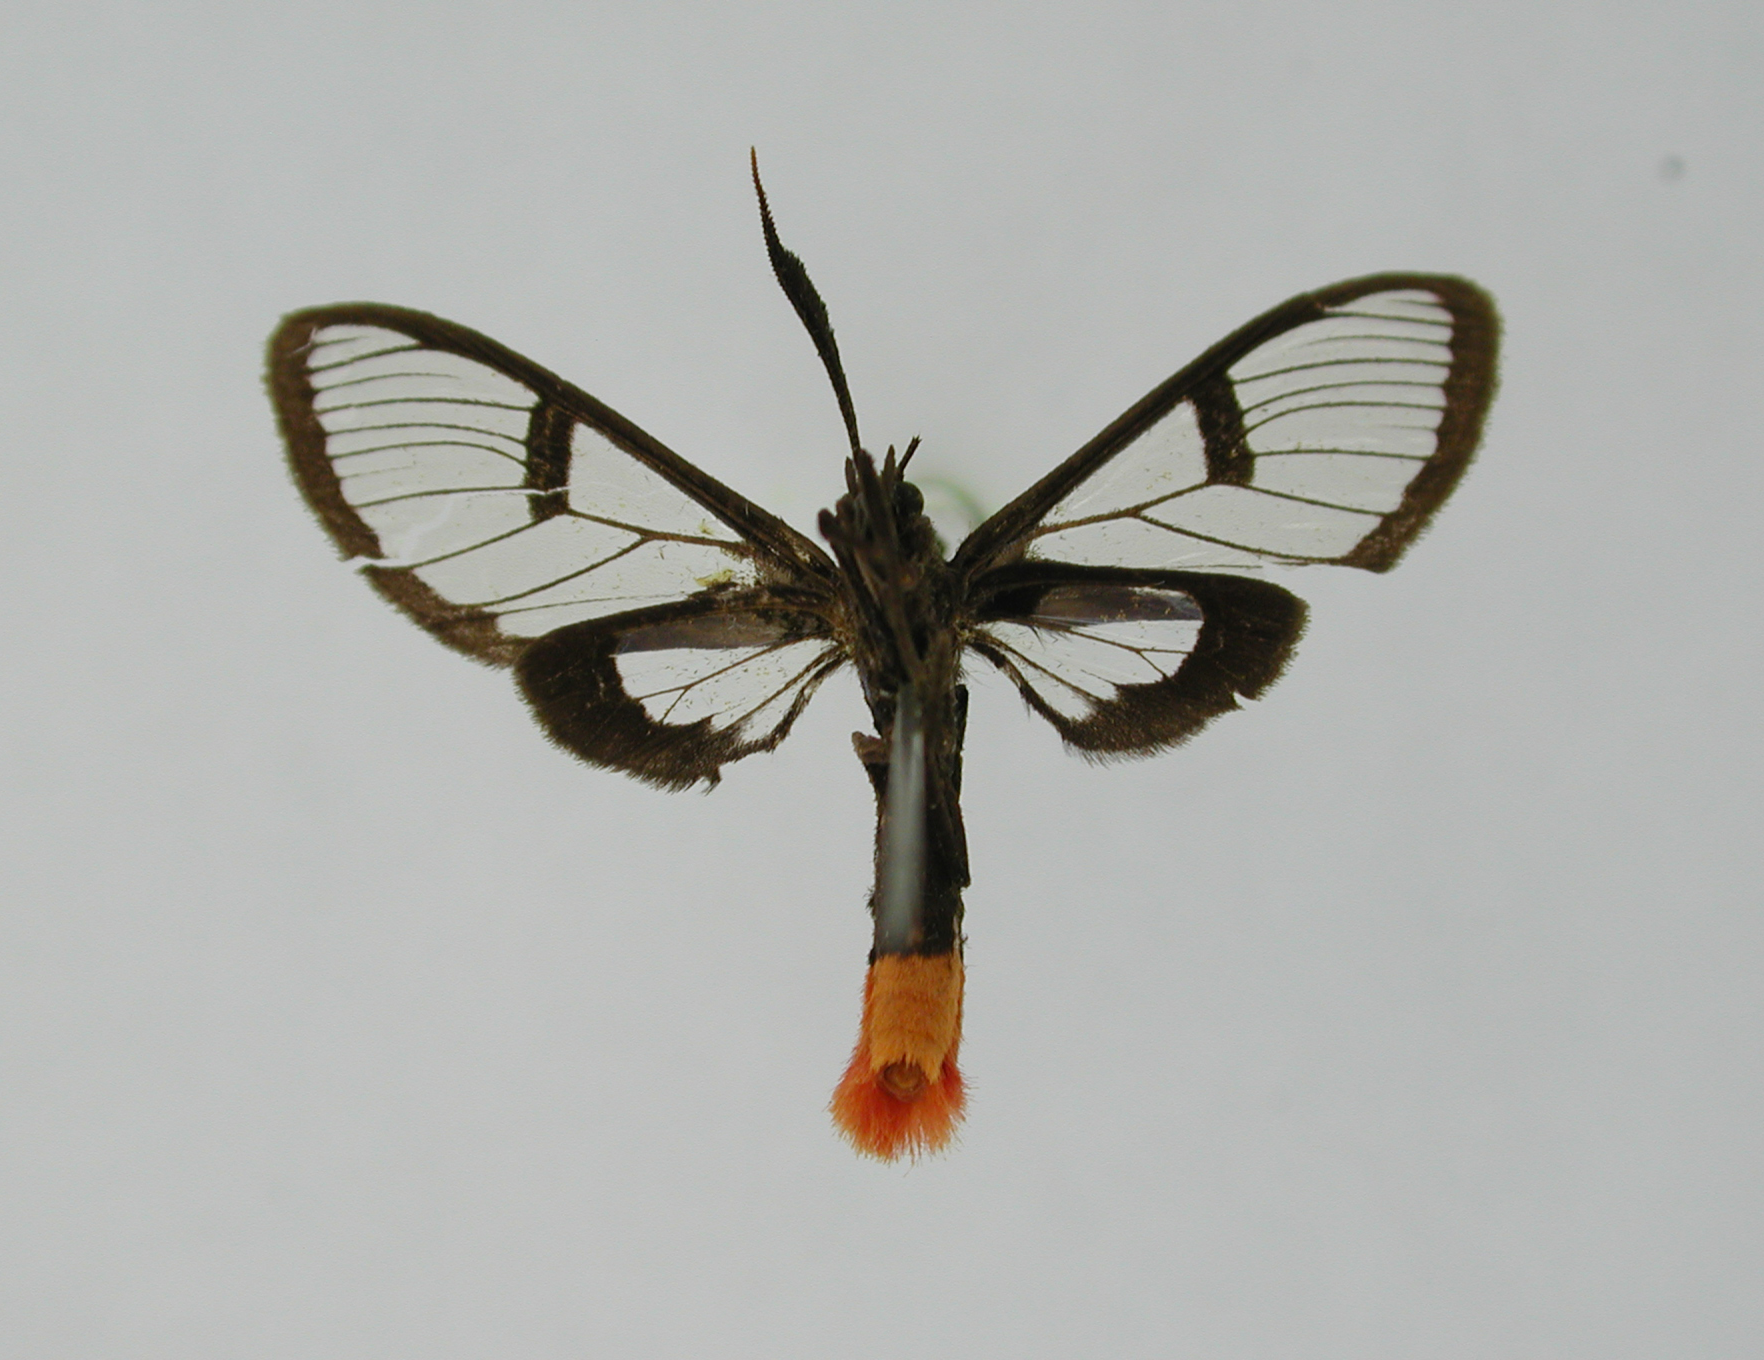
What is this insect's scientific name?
Aethria analis
